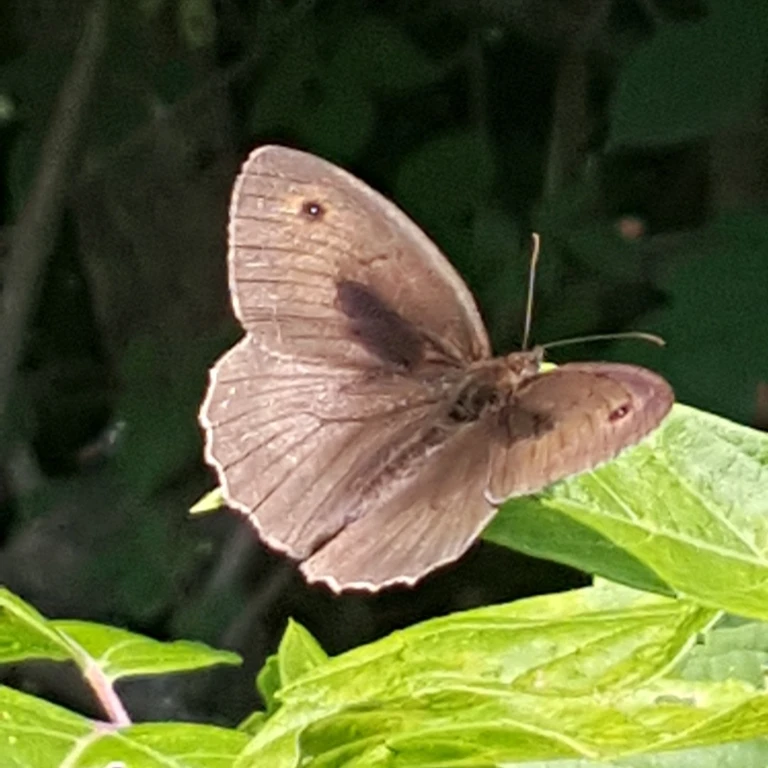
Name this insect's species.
Maniola jurtina
